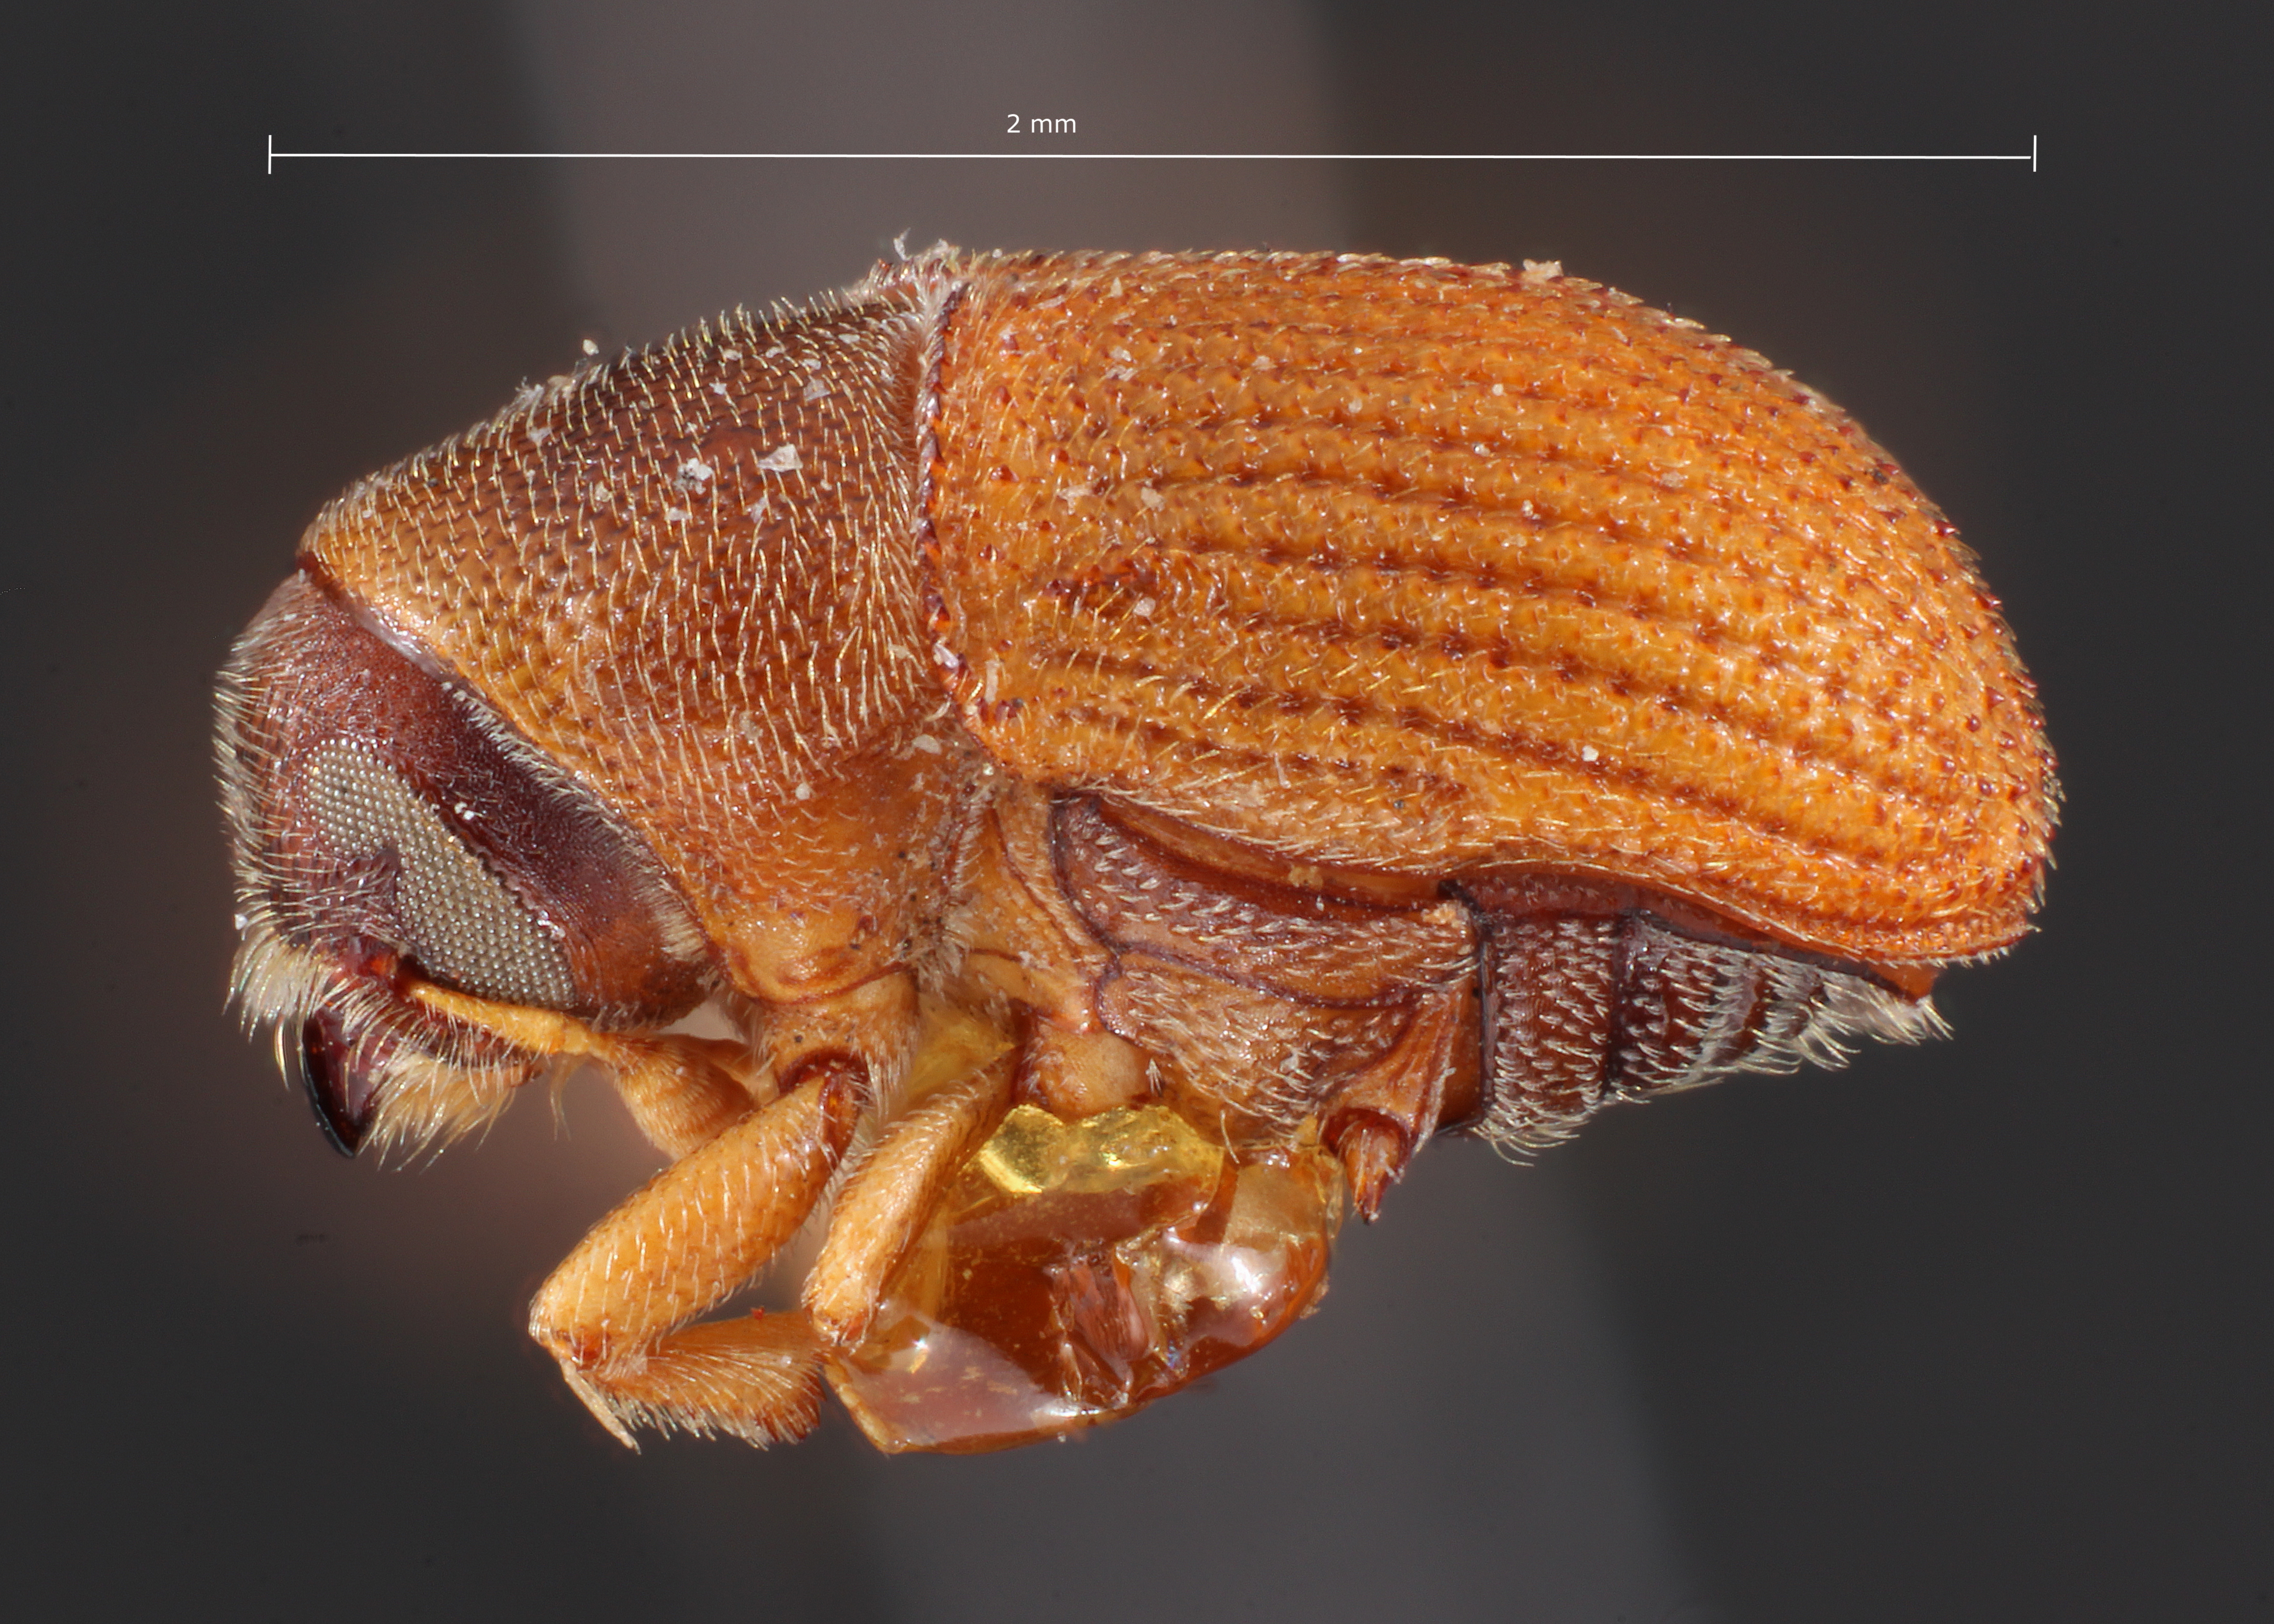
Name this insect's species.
Phloeosinus taxodii
